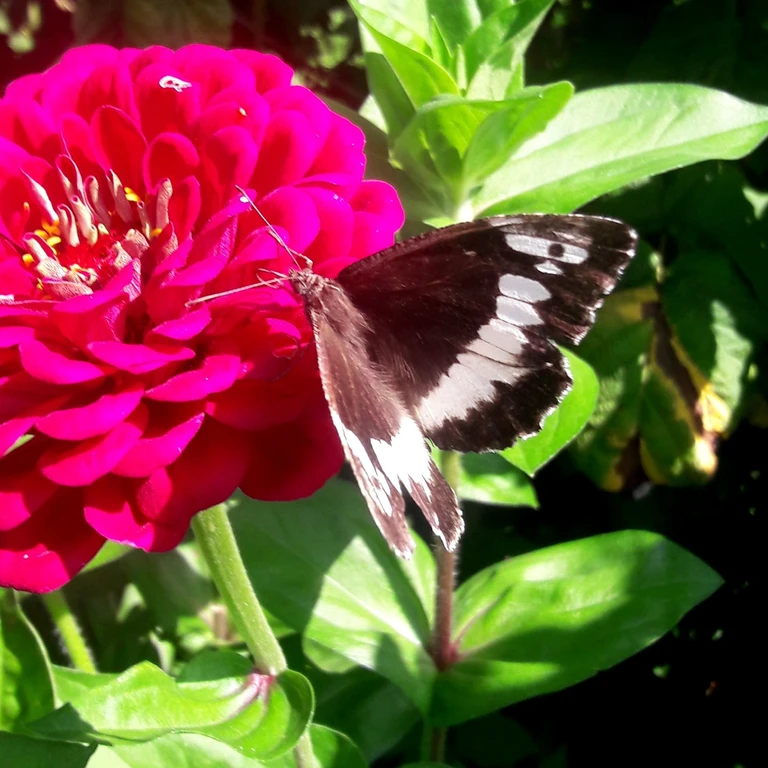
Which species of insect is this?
Brintesia circe
